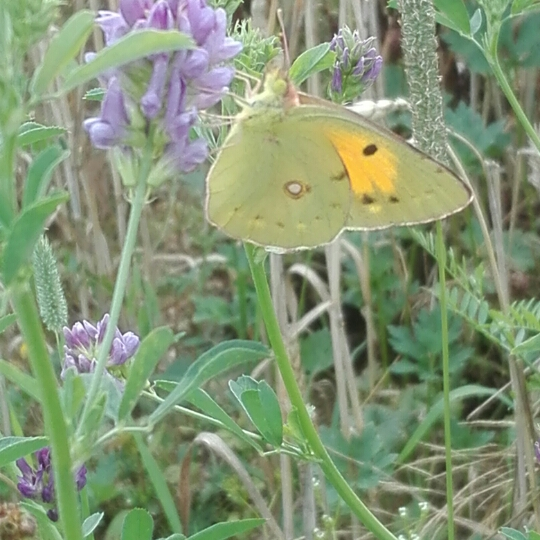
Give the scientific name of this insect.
Colias croceus
